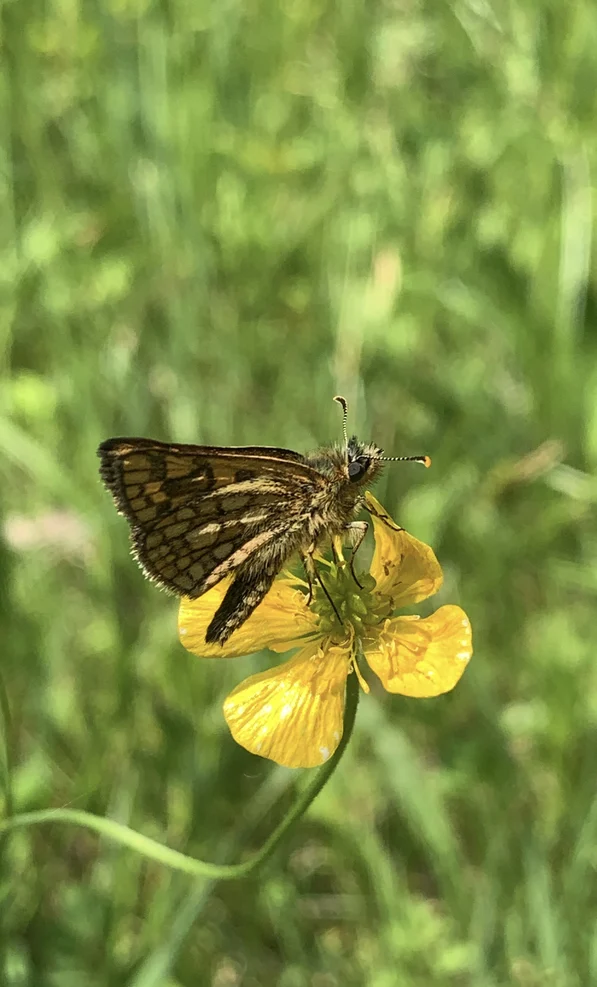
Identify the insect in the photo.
Carterocephalus palaemon
